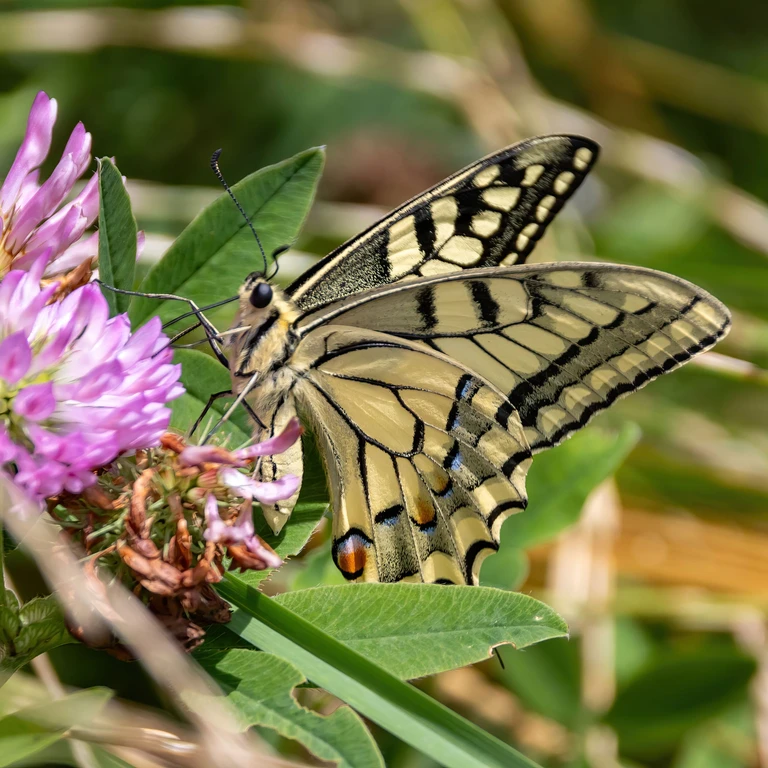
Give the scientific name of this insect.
Papilio machaon
